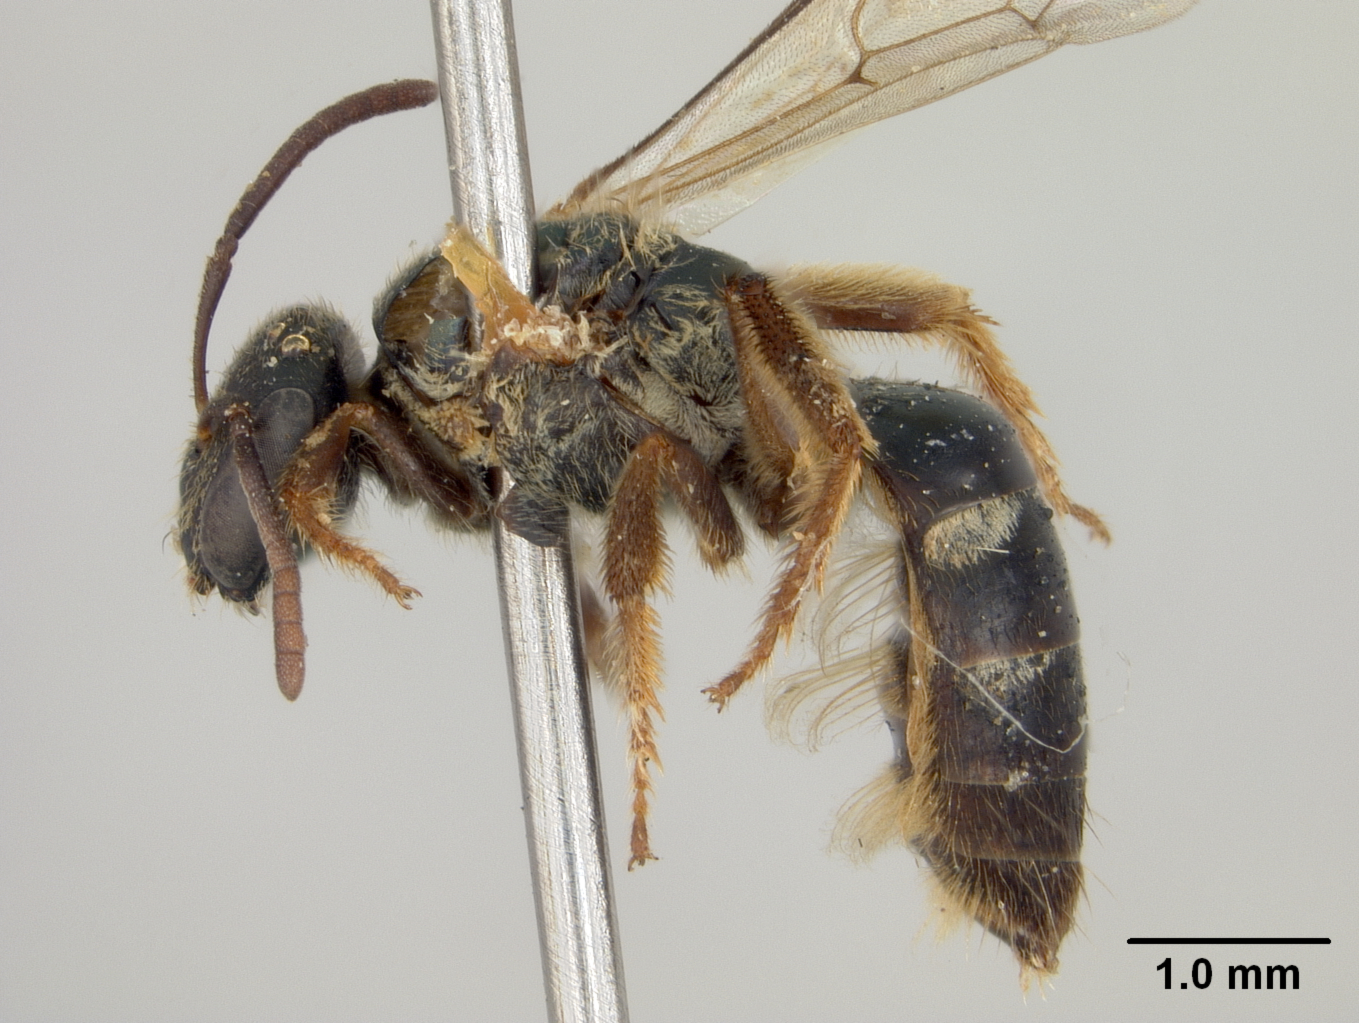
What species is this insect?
Homalictus krombeini
